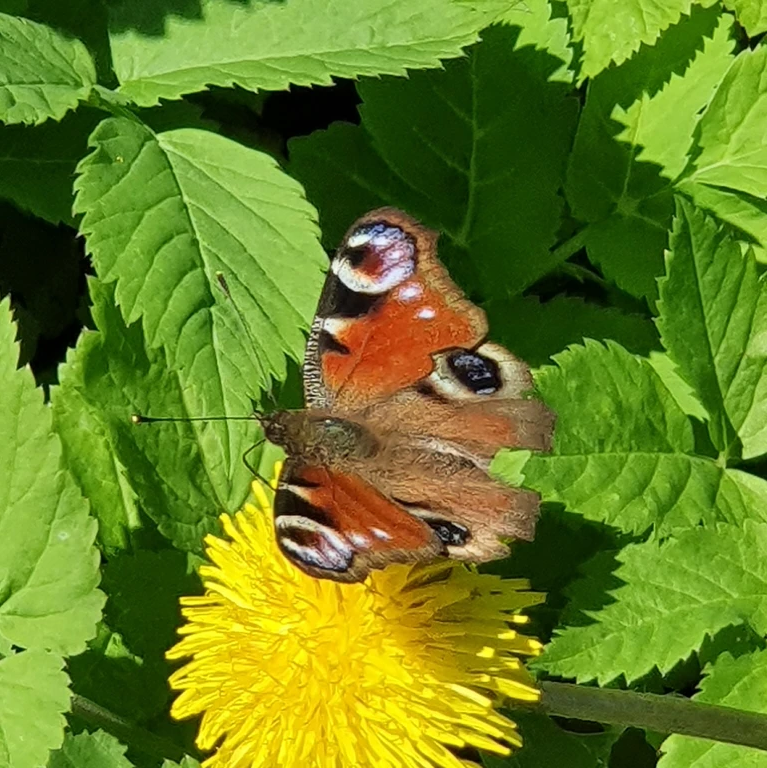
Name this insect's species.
Aglais io
